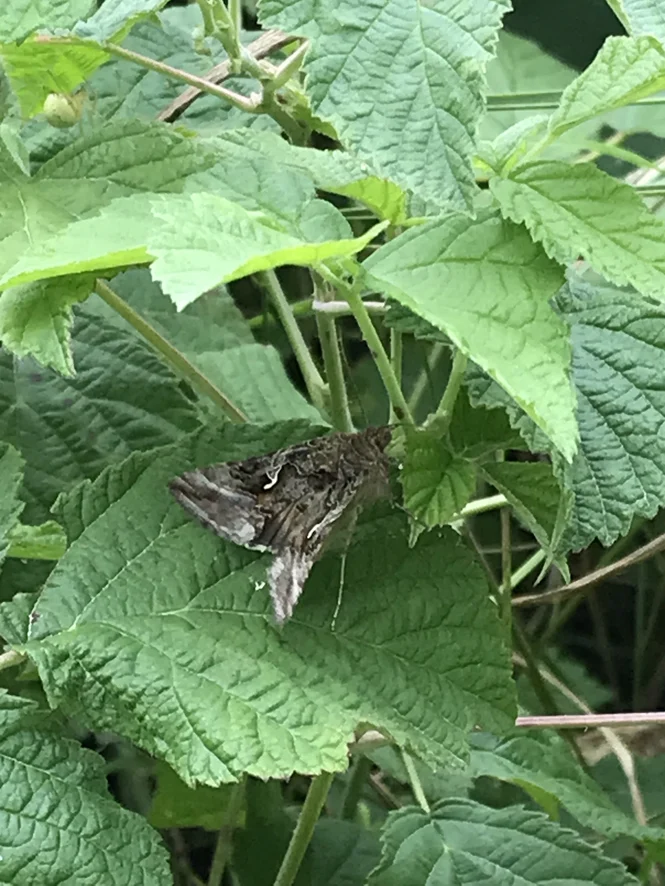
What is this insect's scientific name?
Autographa gamma
